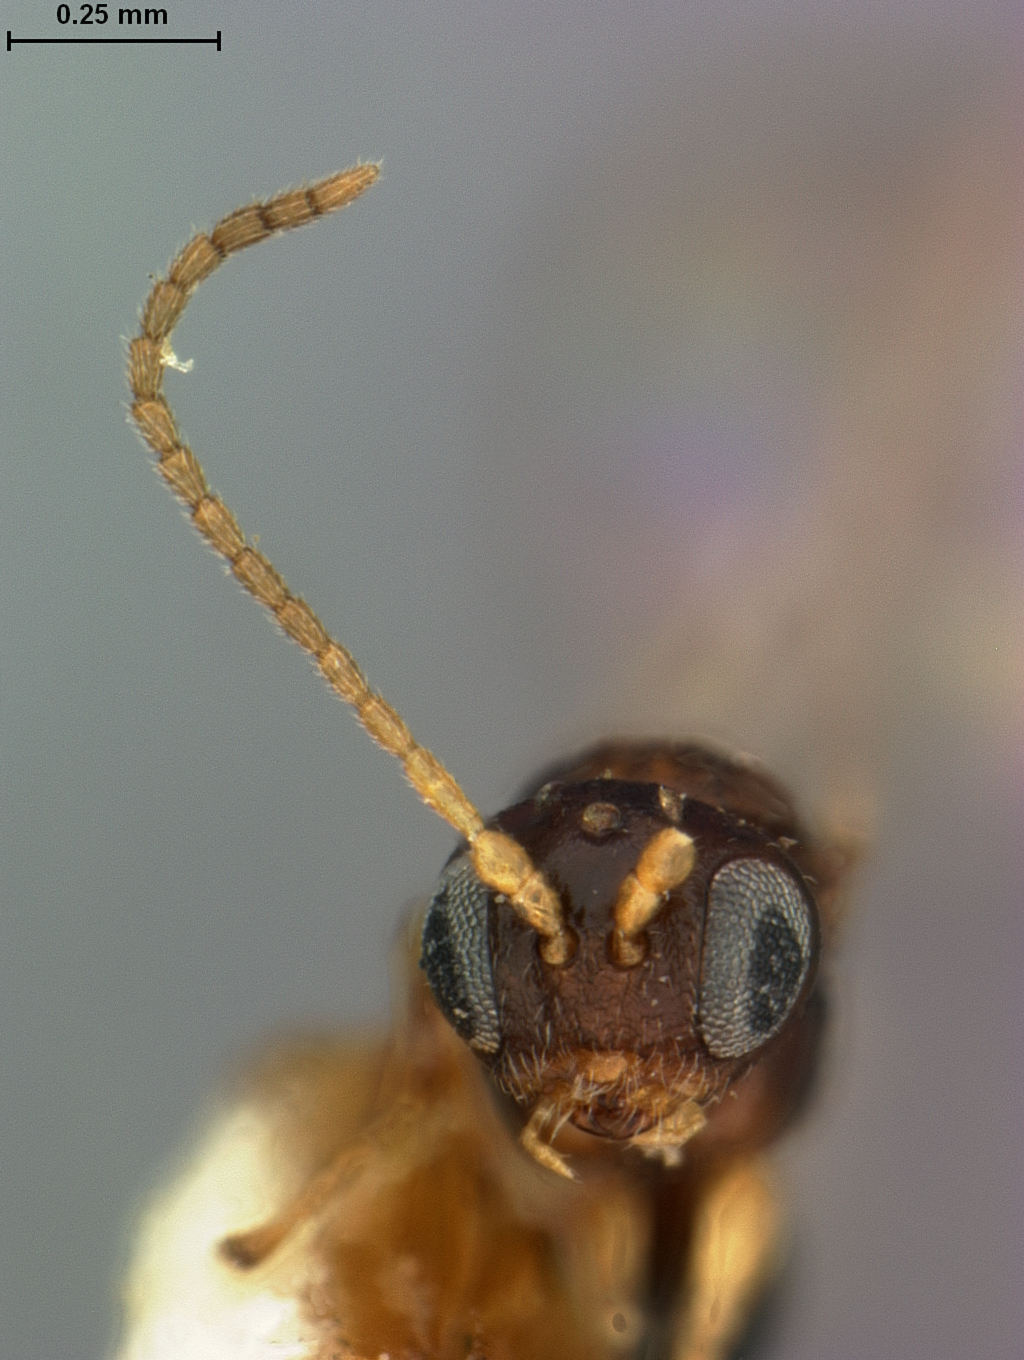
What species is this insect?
Neuroterus longipennis
